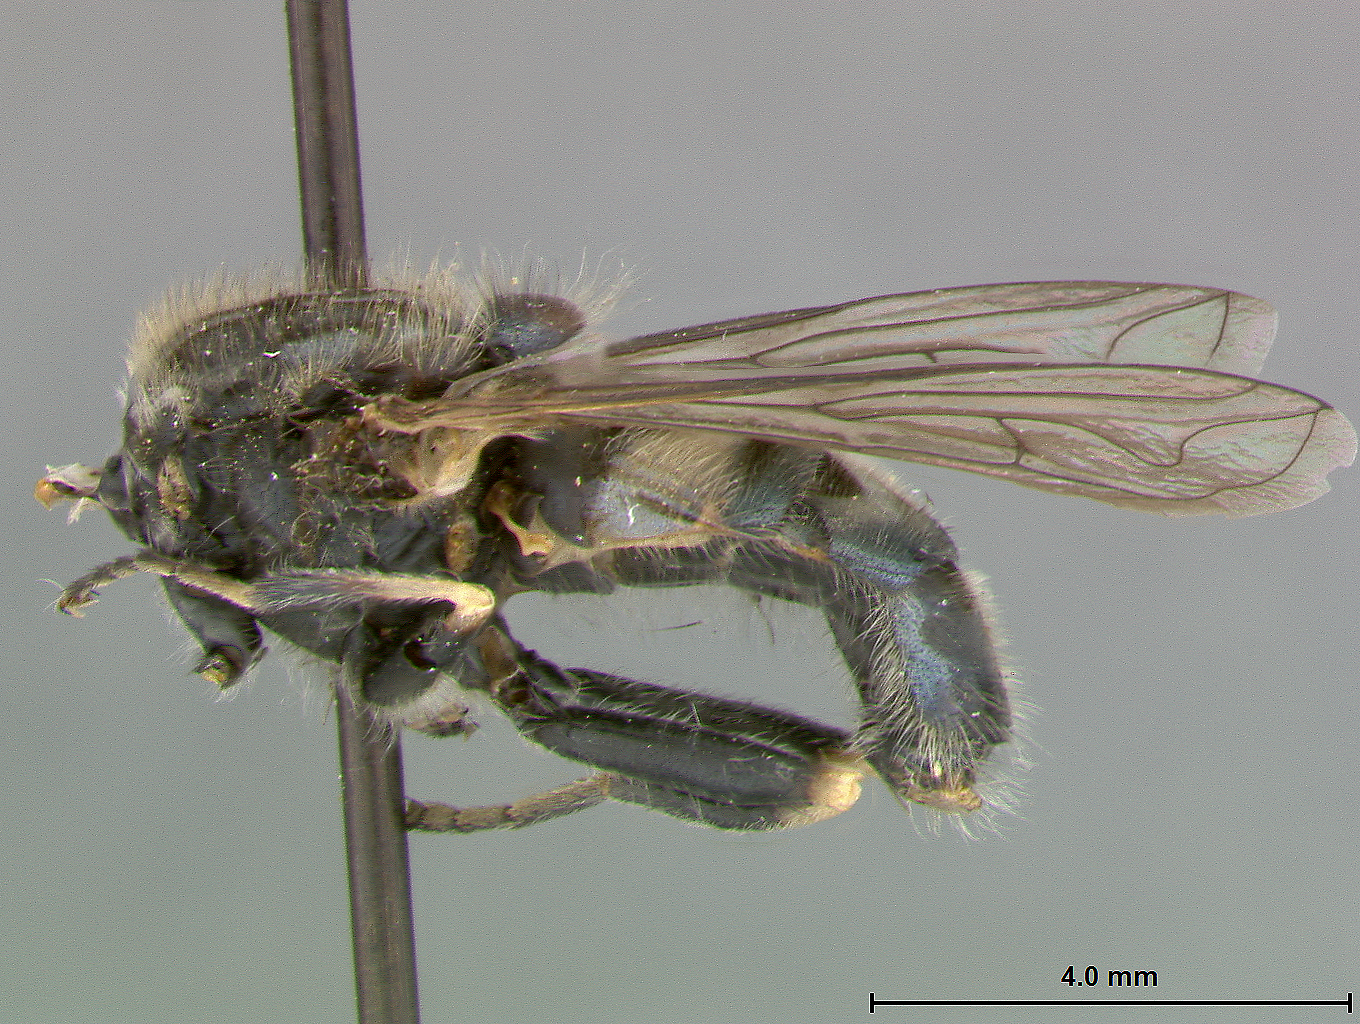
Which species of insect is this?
Helophilus alaskensis
